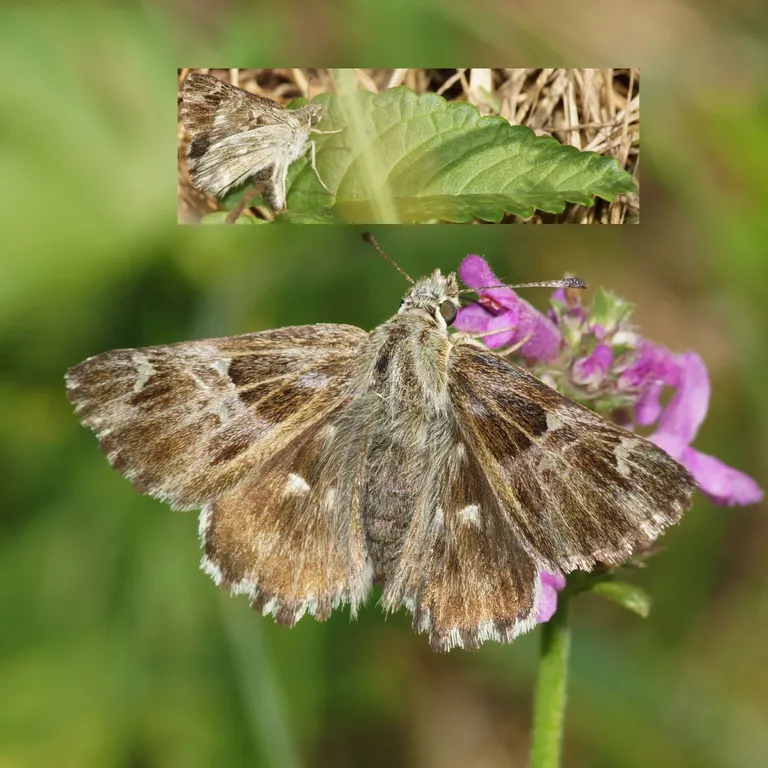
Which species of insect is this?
Muschampia floccifera (also Carcharodus floccifera)
